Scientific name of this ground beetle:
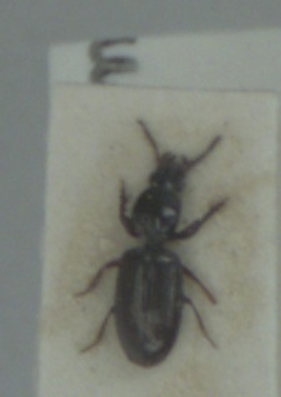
Dyschirius salinus
